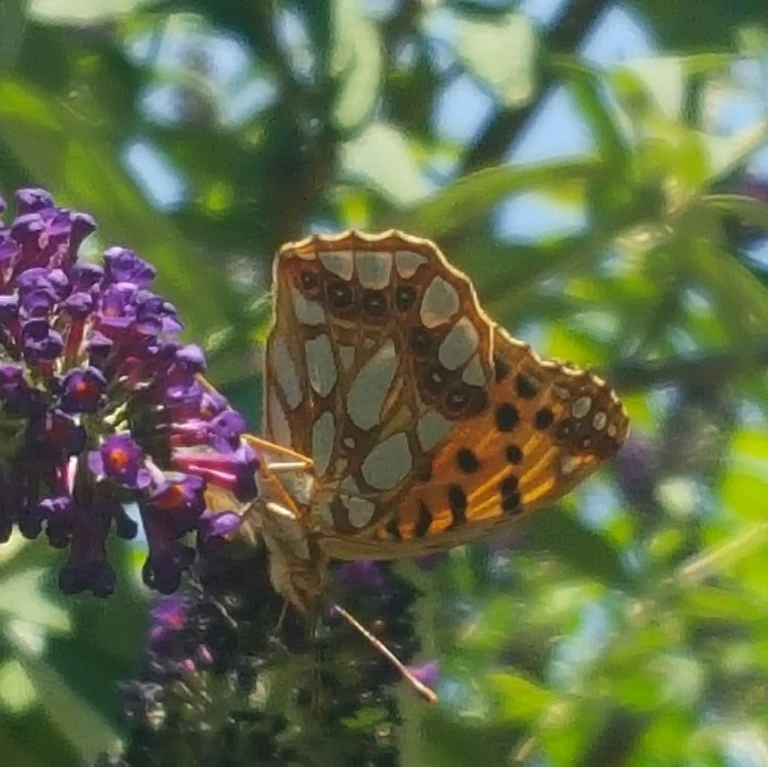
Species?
Issoria lathonia
